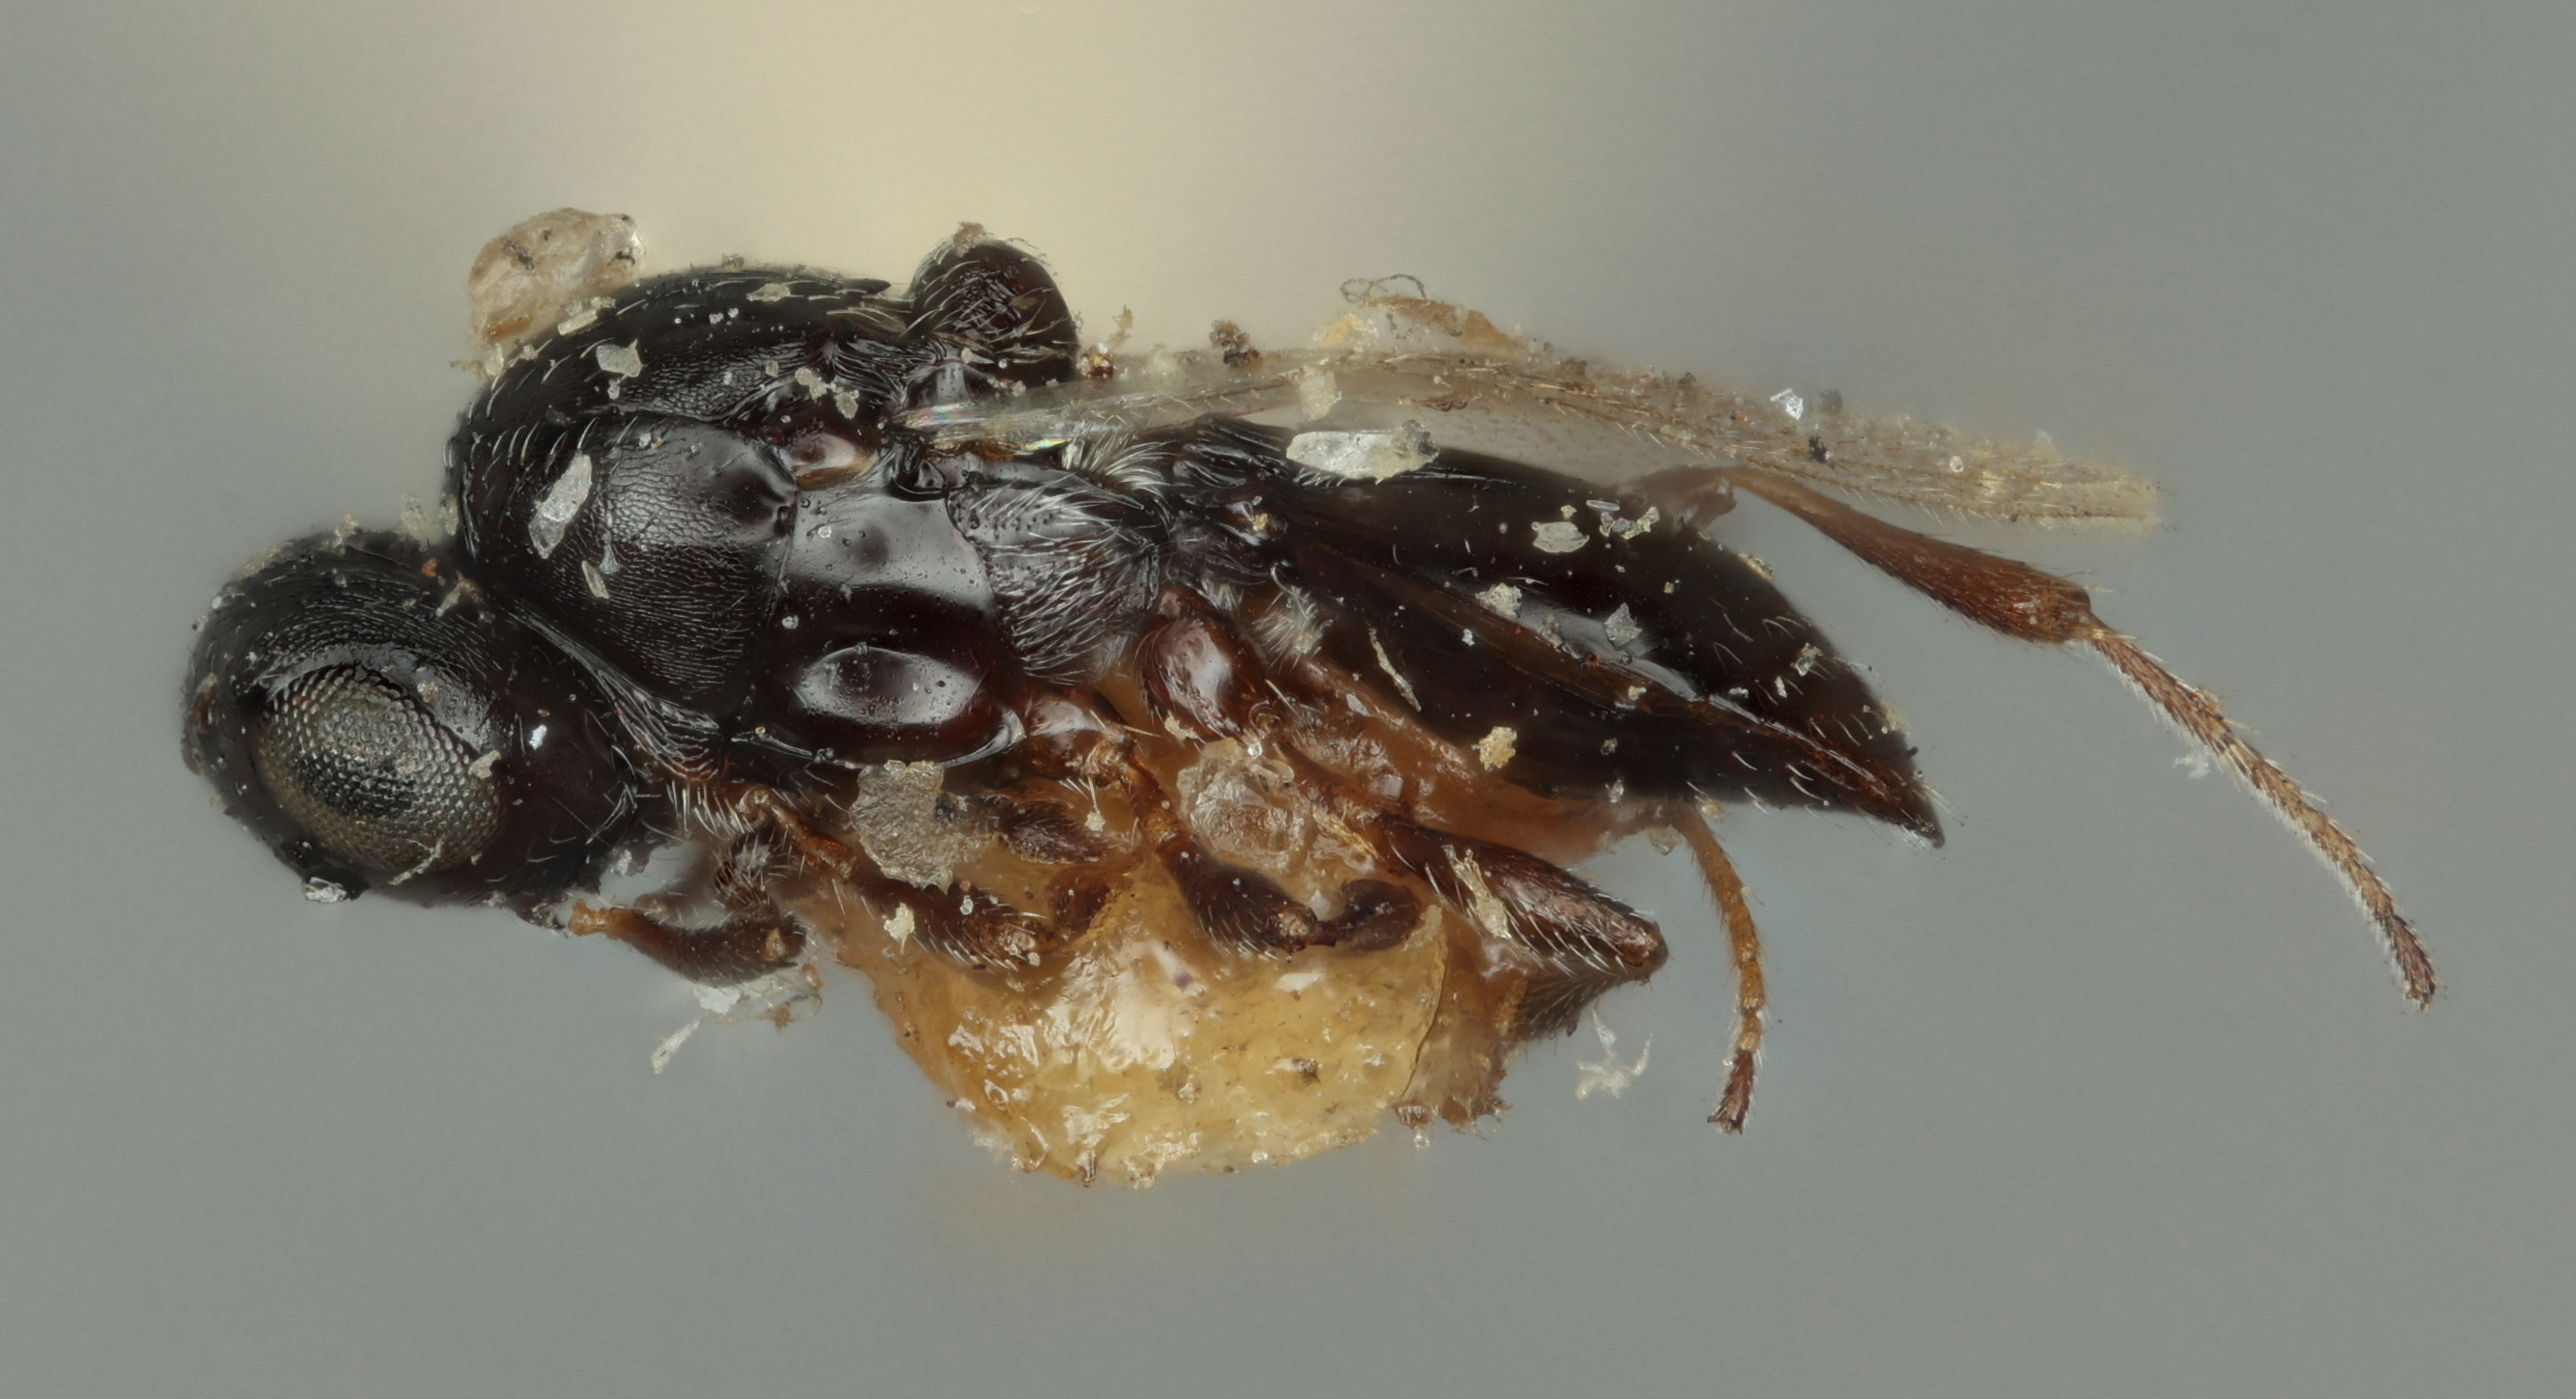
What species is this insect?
Polygnotus angulatus
